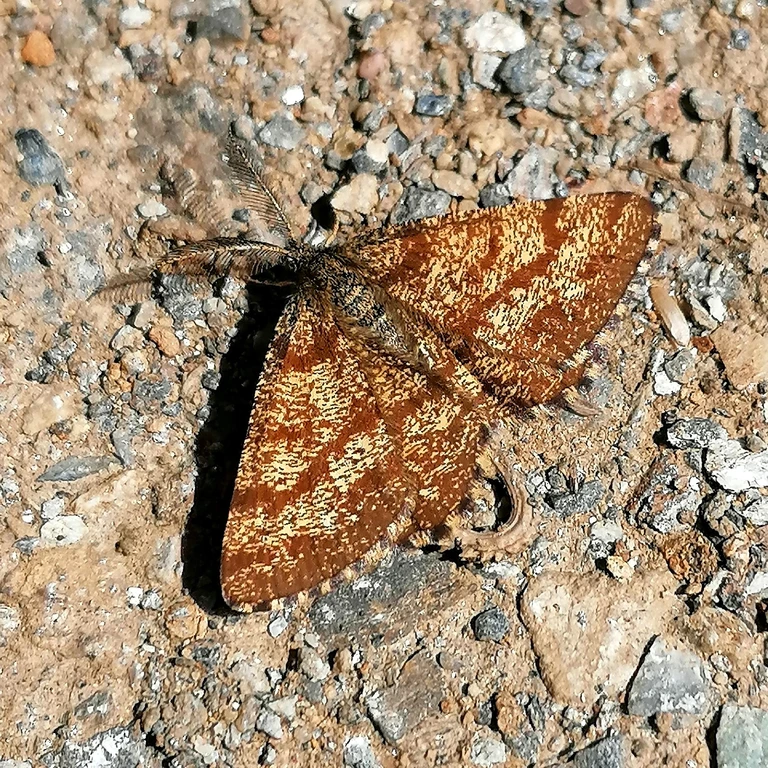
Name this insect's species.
Ematurga atomaria
